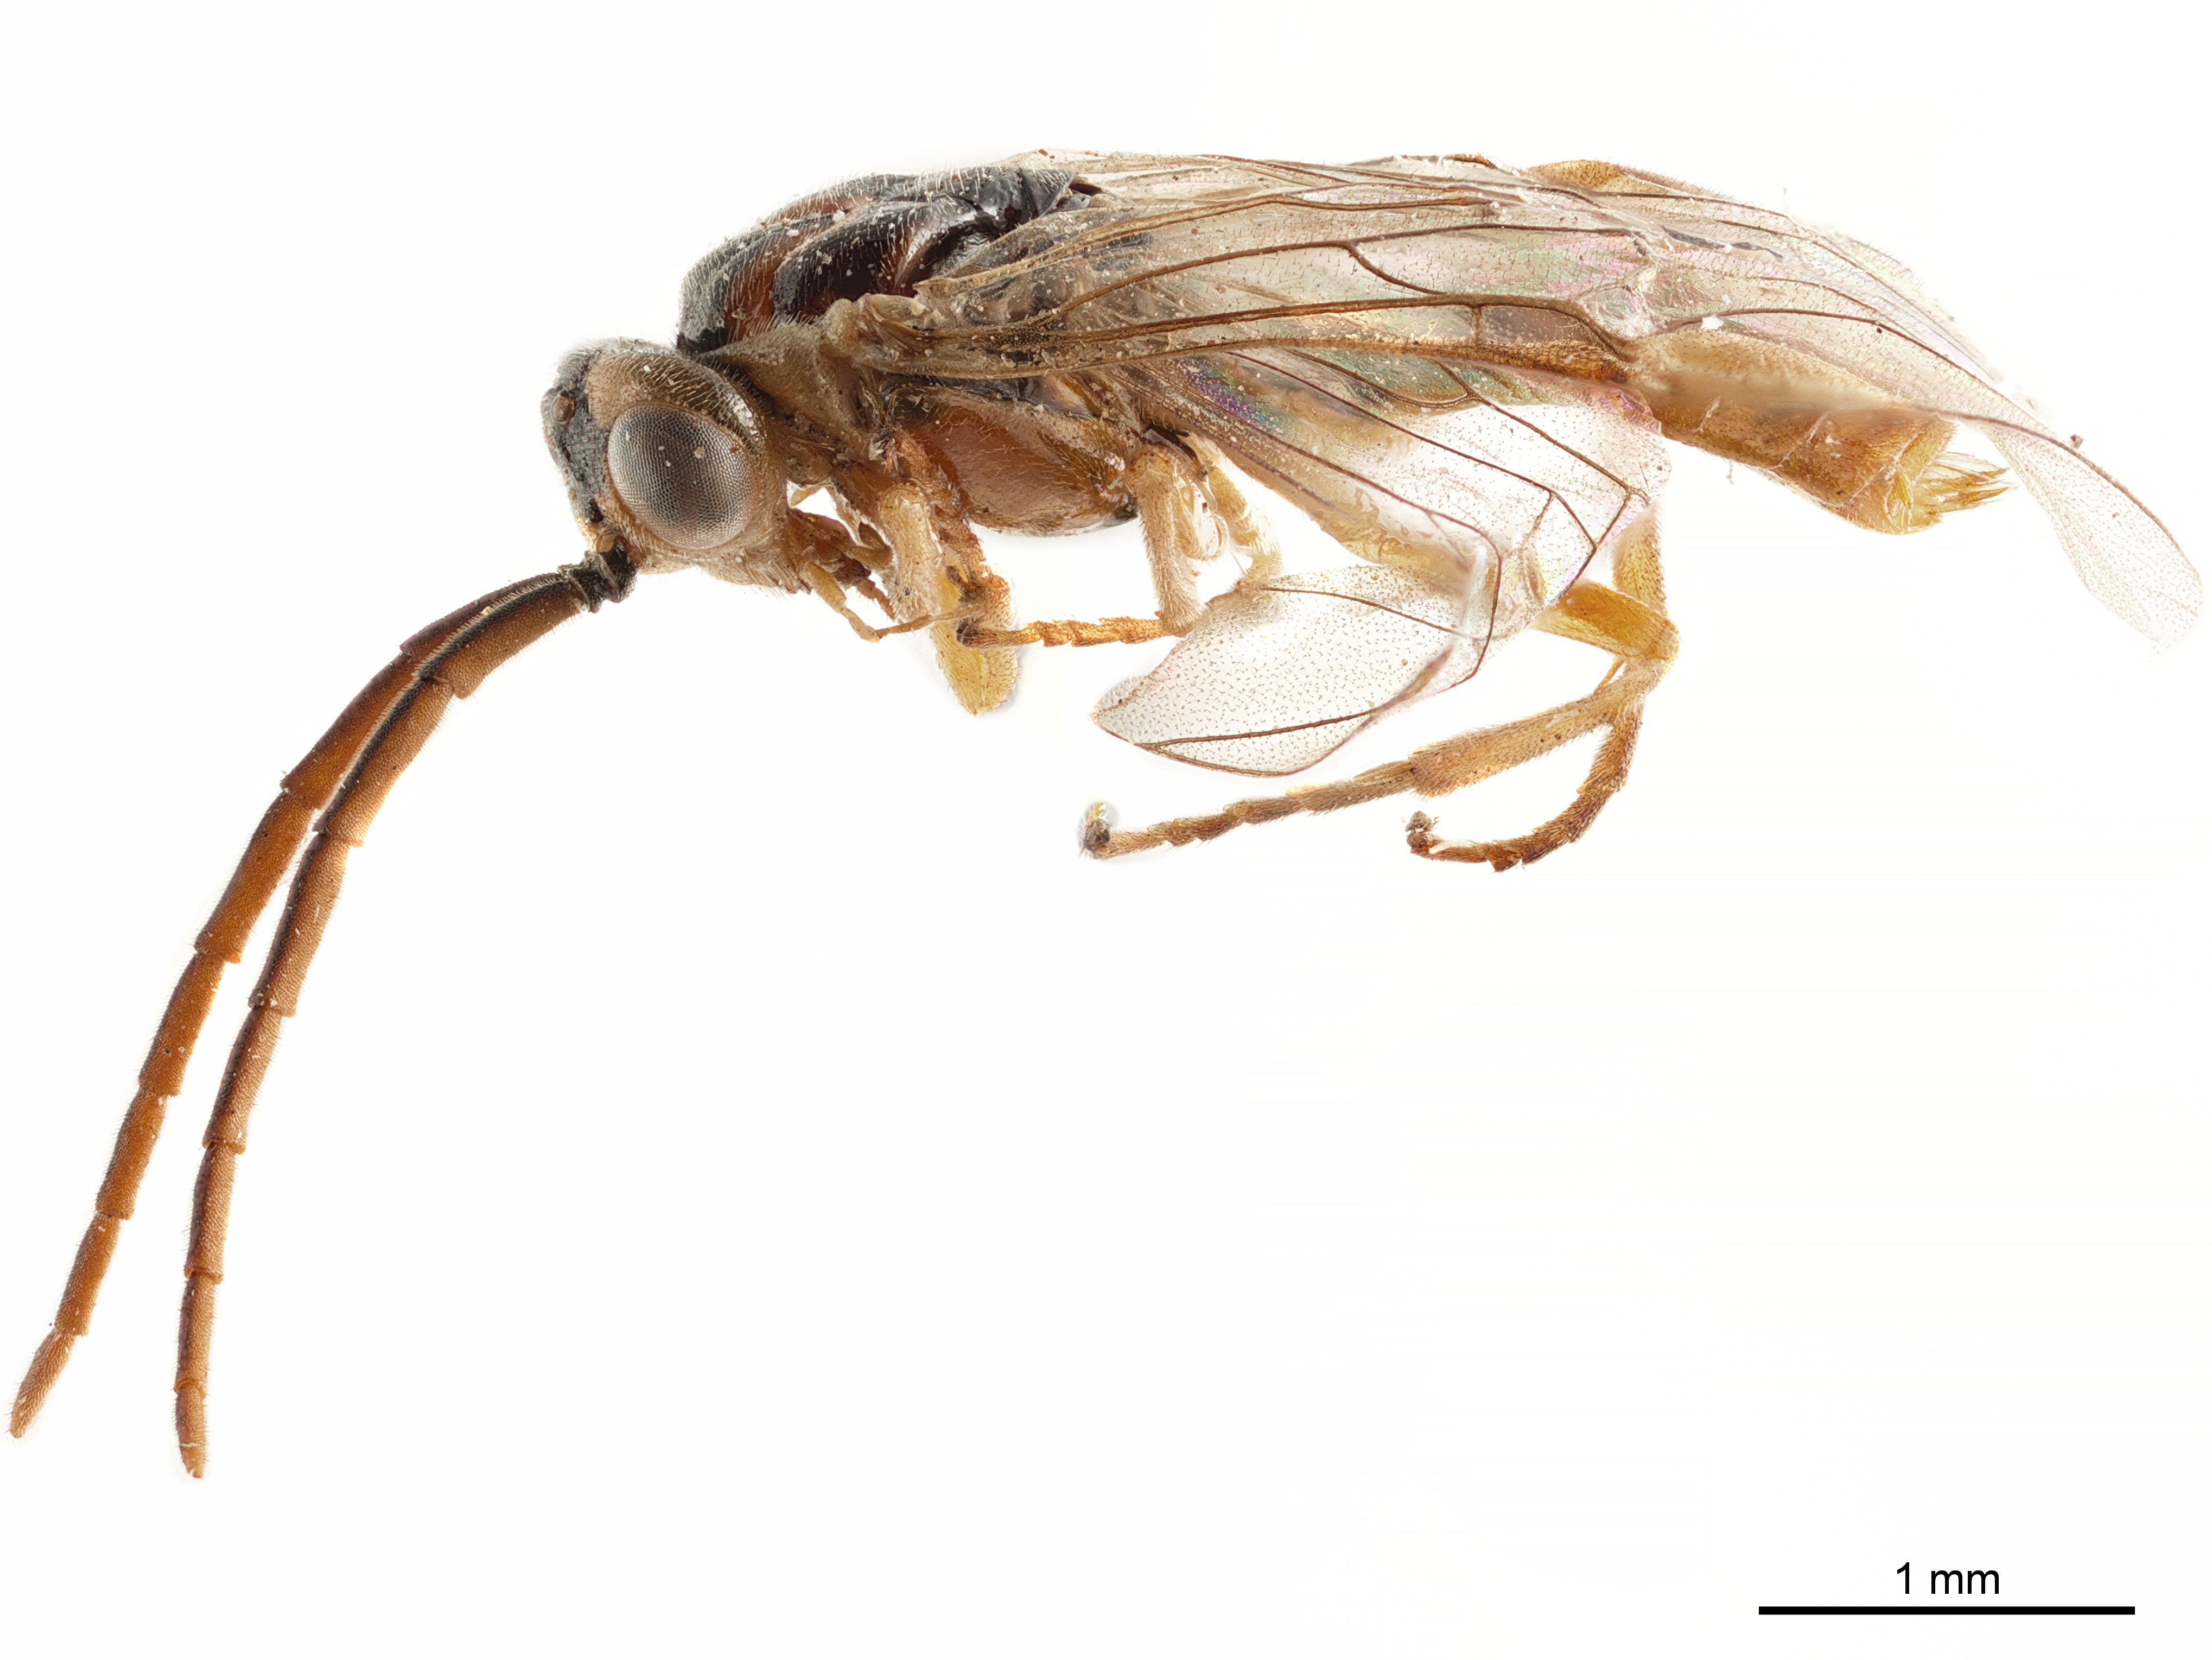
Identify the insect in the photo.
Fallocampus americanus
